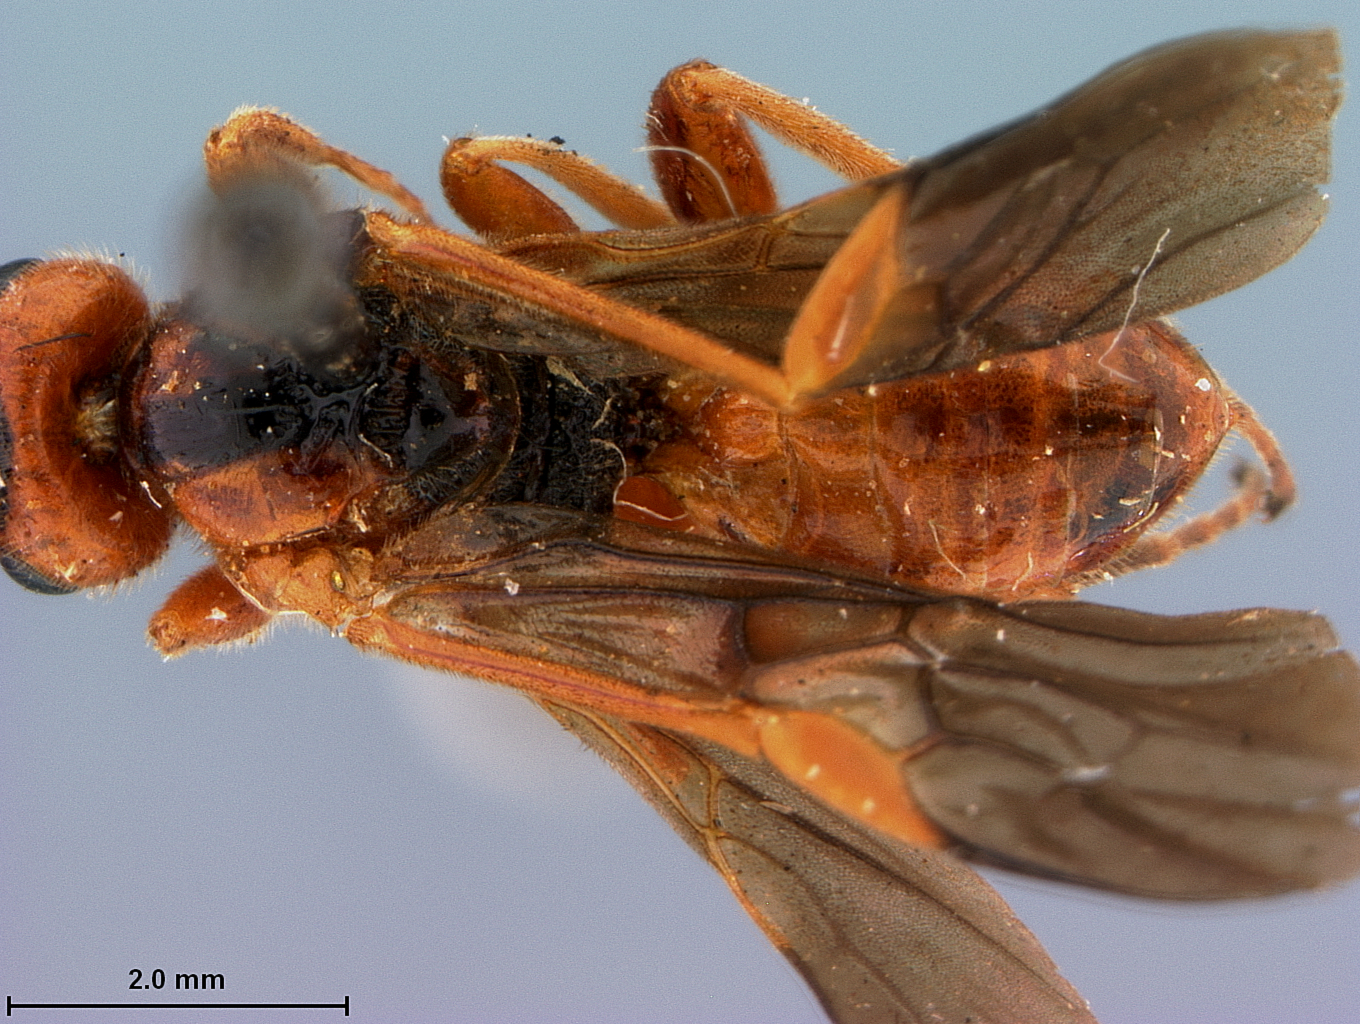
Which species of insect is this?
Cardiochiles rubidus
